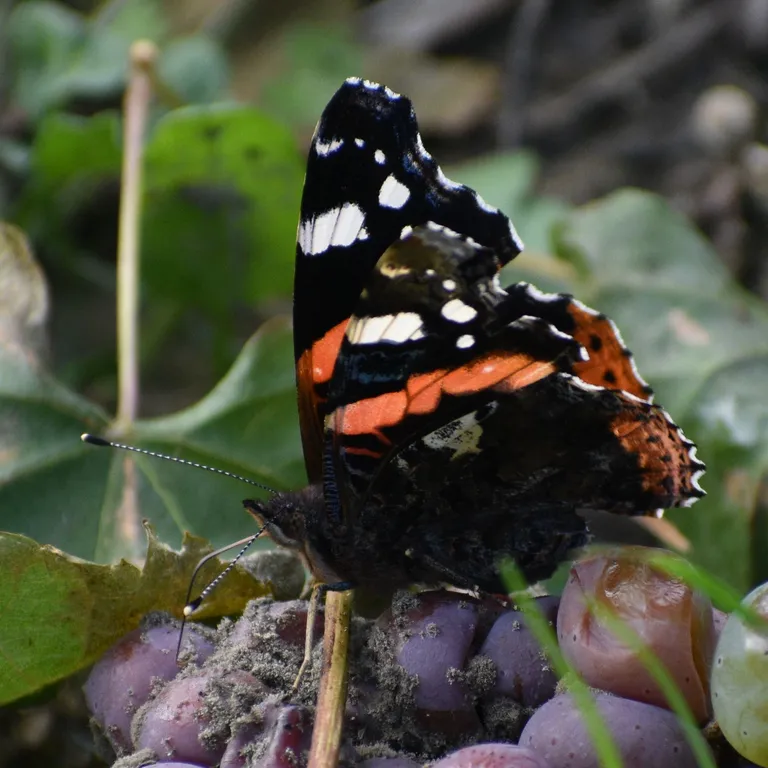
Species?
Vanessa atalanta
